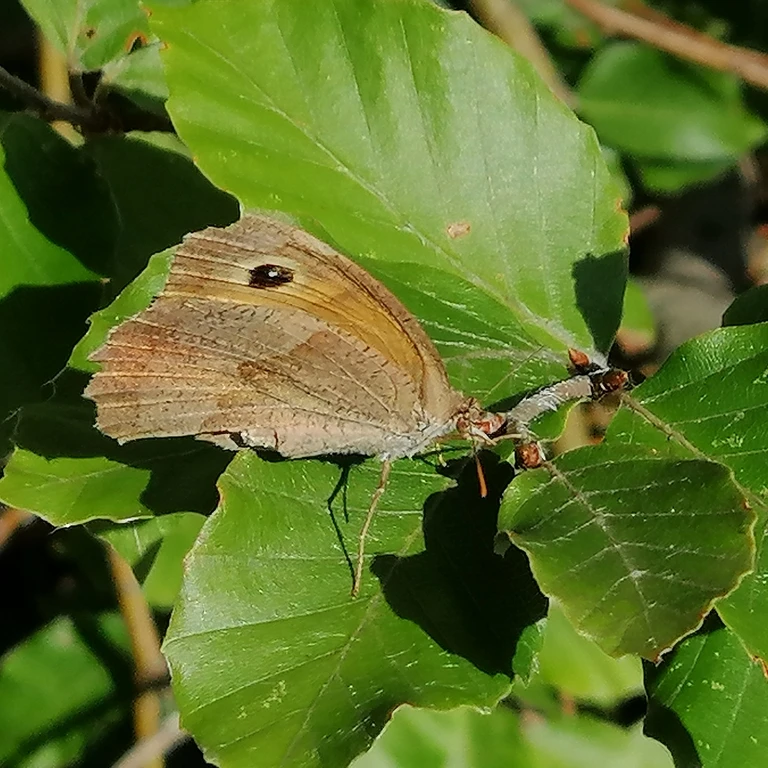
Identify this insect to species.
Maniola jurtina
